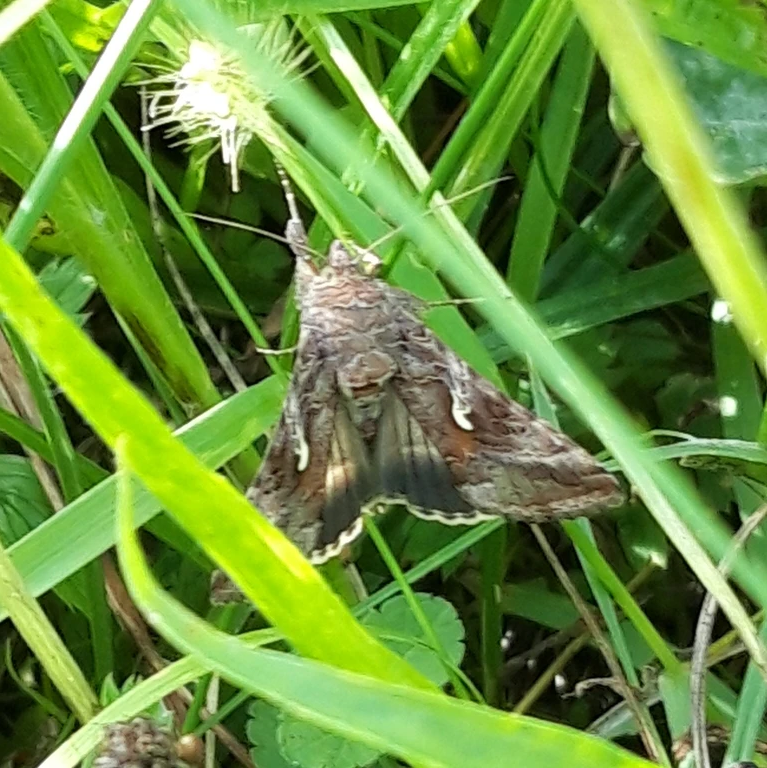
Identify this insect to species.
Autographa gamma
